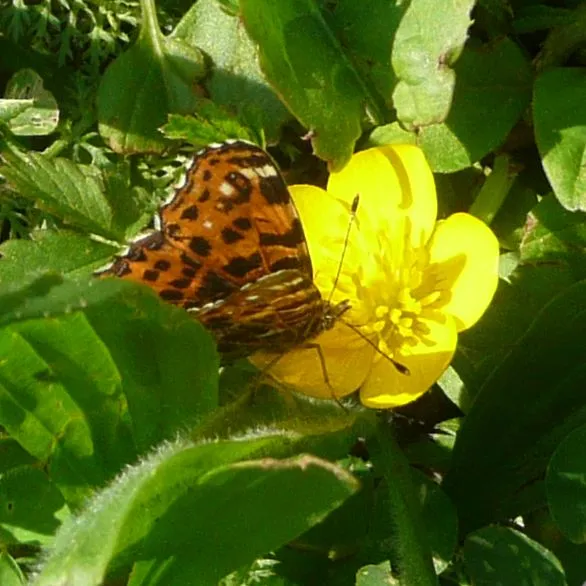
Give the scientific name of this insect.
Araschnia levana
